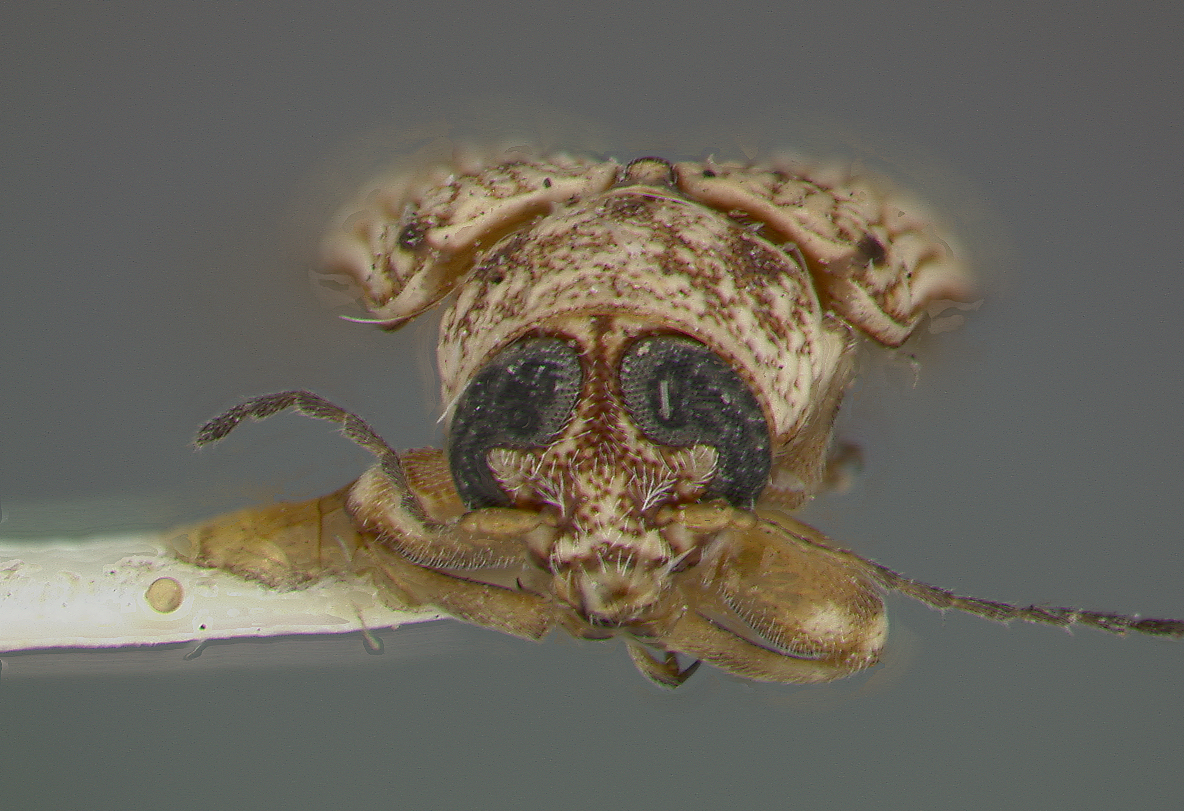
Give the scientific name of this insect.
Pachybrachys contractifrons
